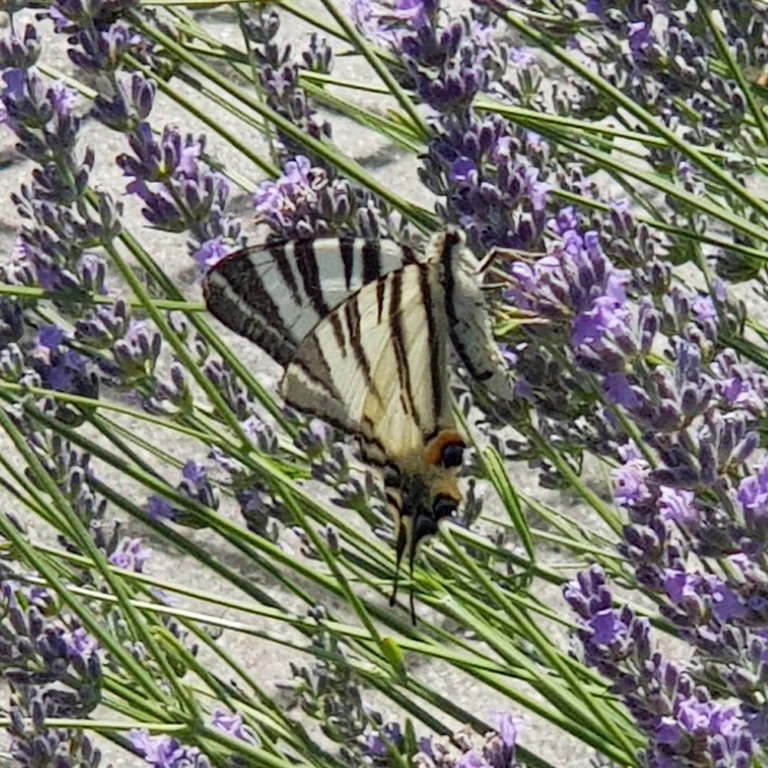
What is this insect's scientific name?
Iphiclides podalirius
